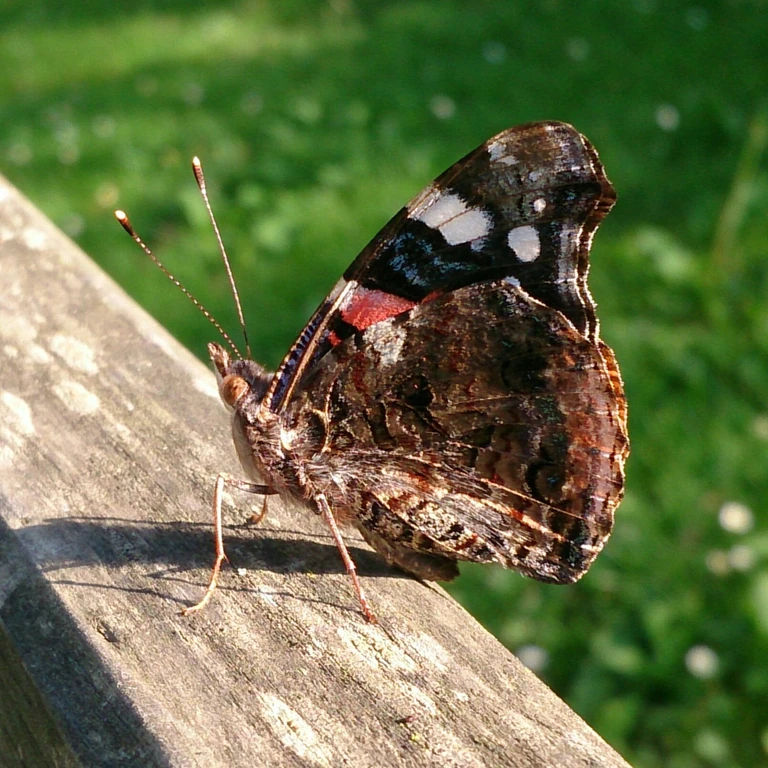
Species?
Vanessa atalanta
